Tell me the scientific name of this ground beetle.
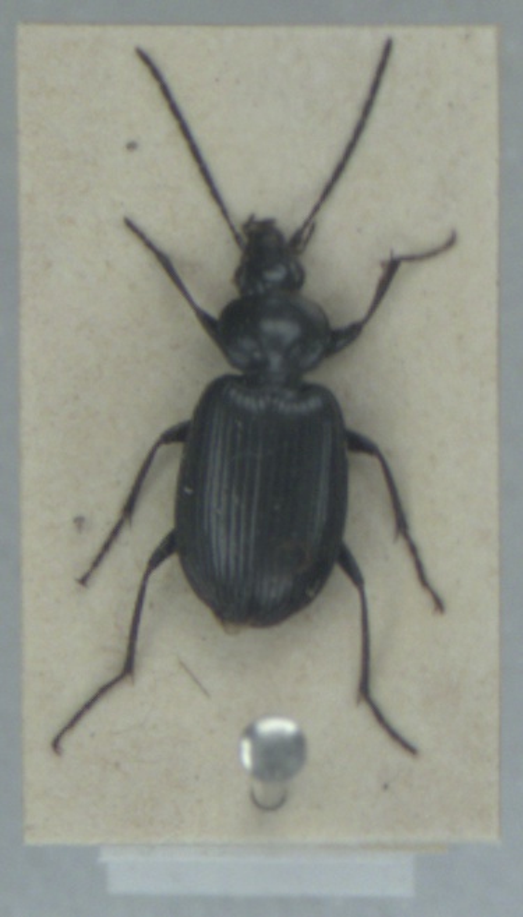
Agonum emarginatum
